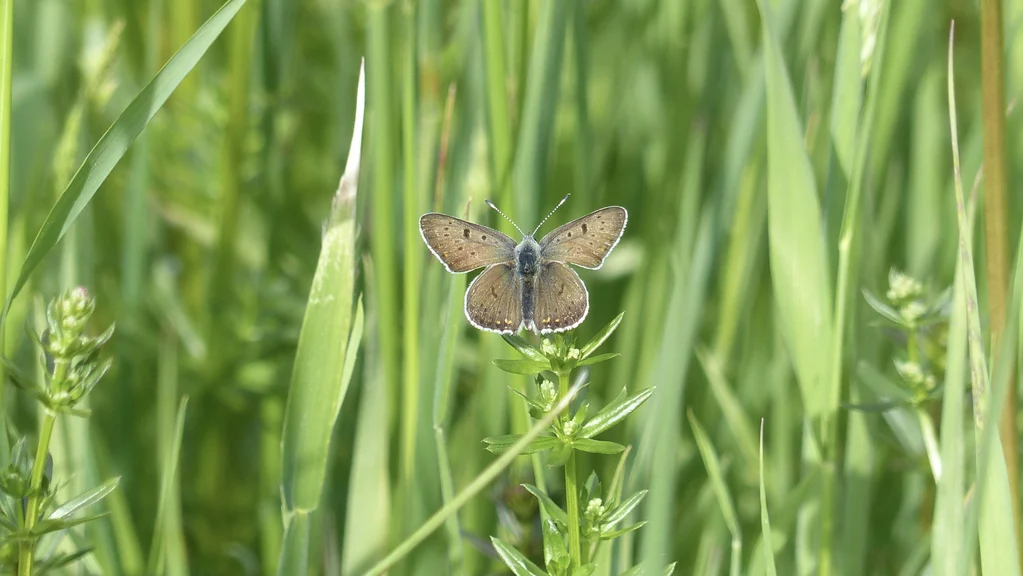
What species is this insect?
Lycaena tityrus (also Loweia tityrus)
